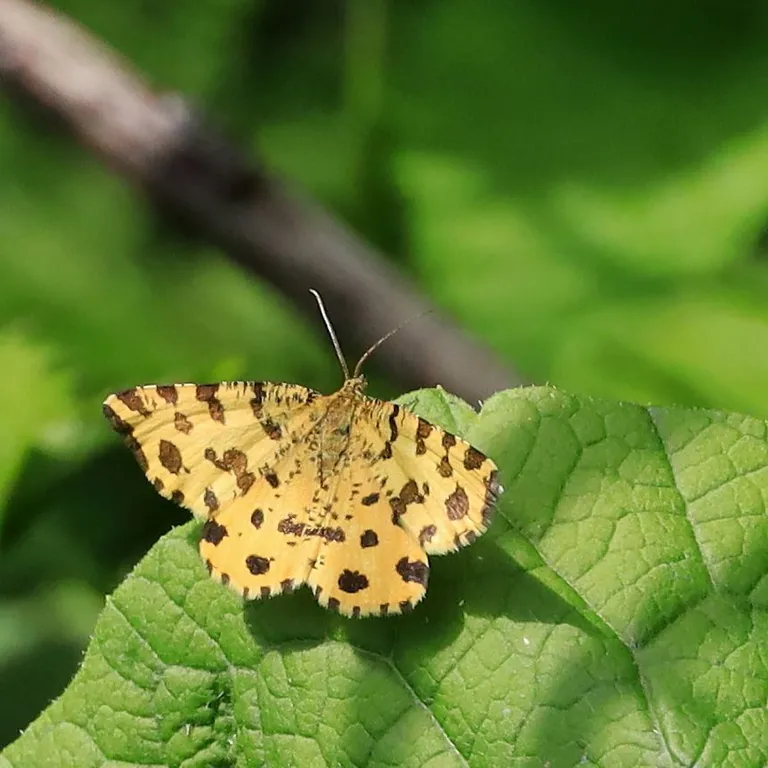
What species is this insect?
Pseudopanthera macularia
